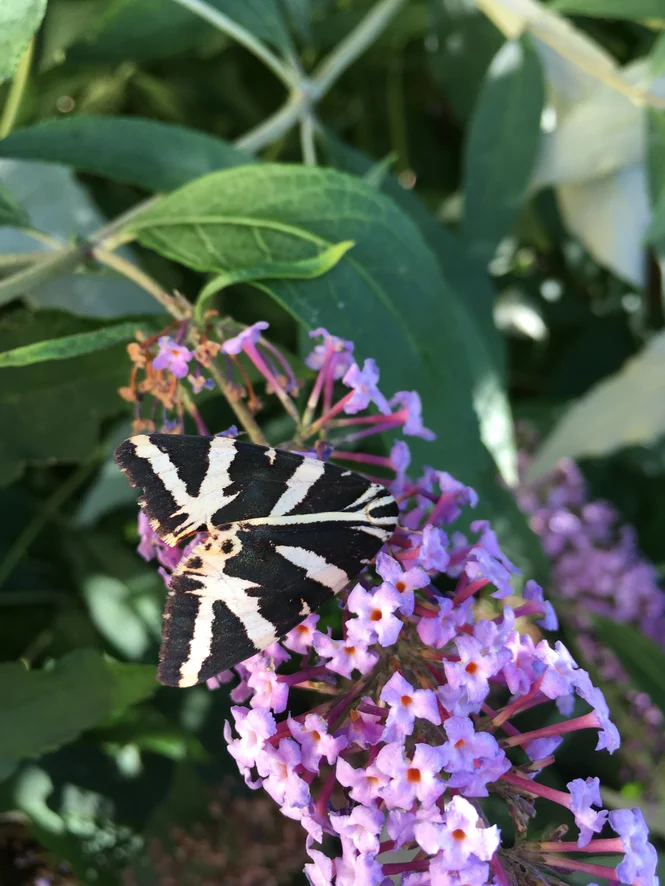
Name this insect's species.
Euplagia quadripunctaria
